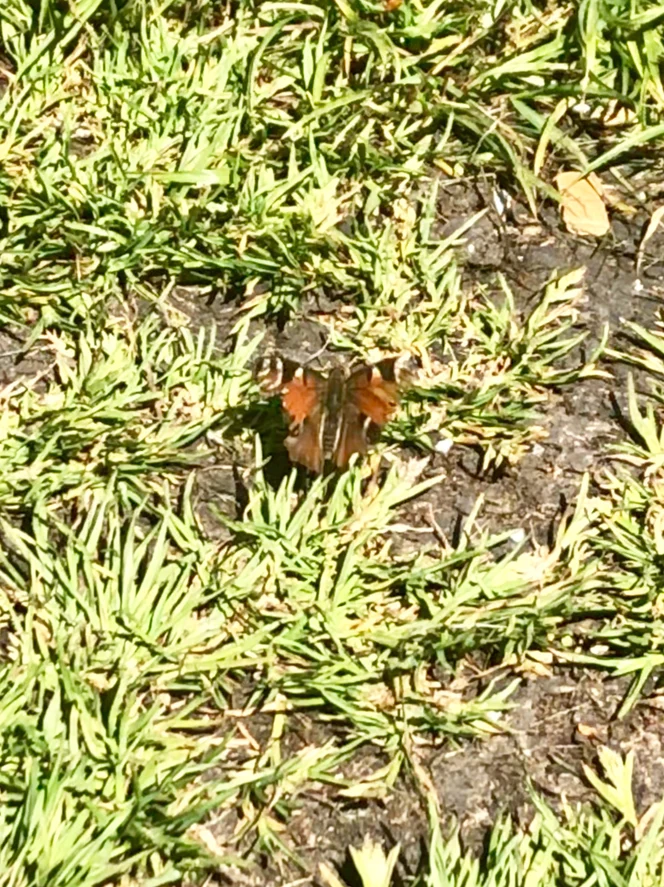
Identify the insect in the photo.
Aglais io
